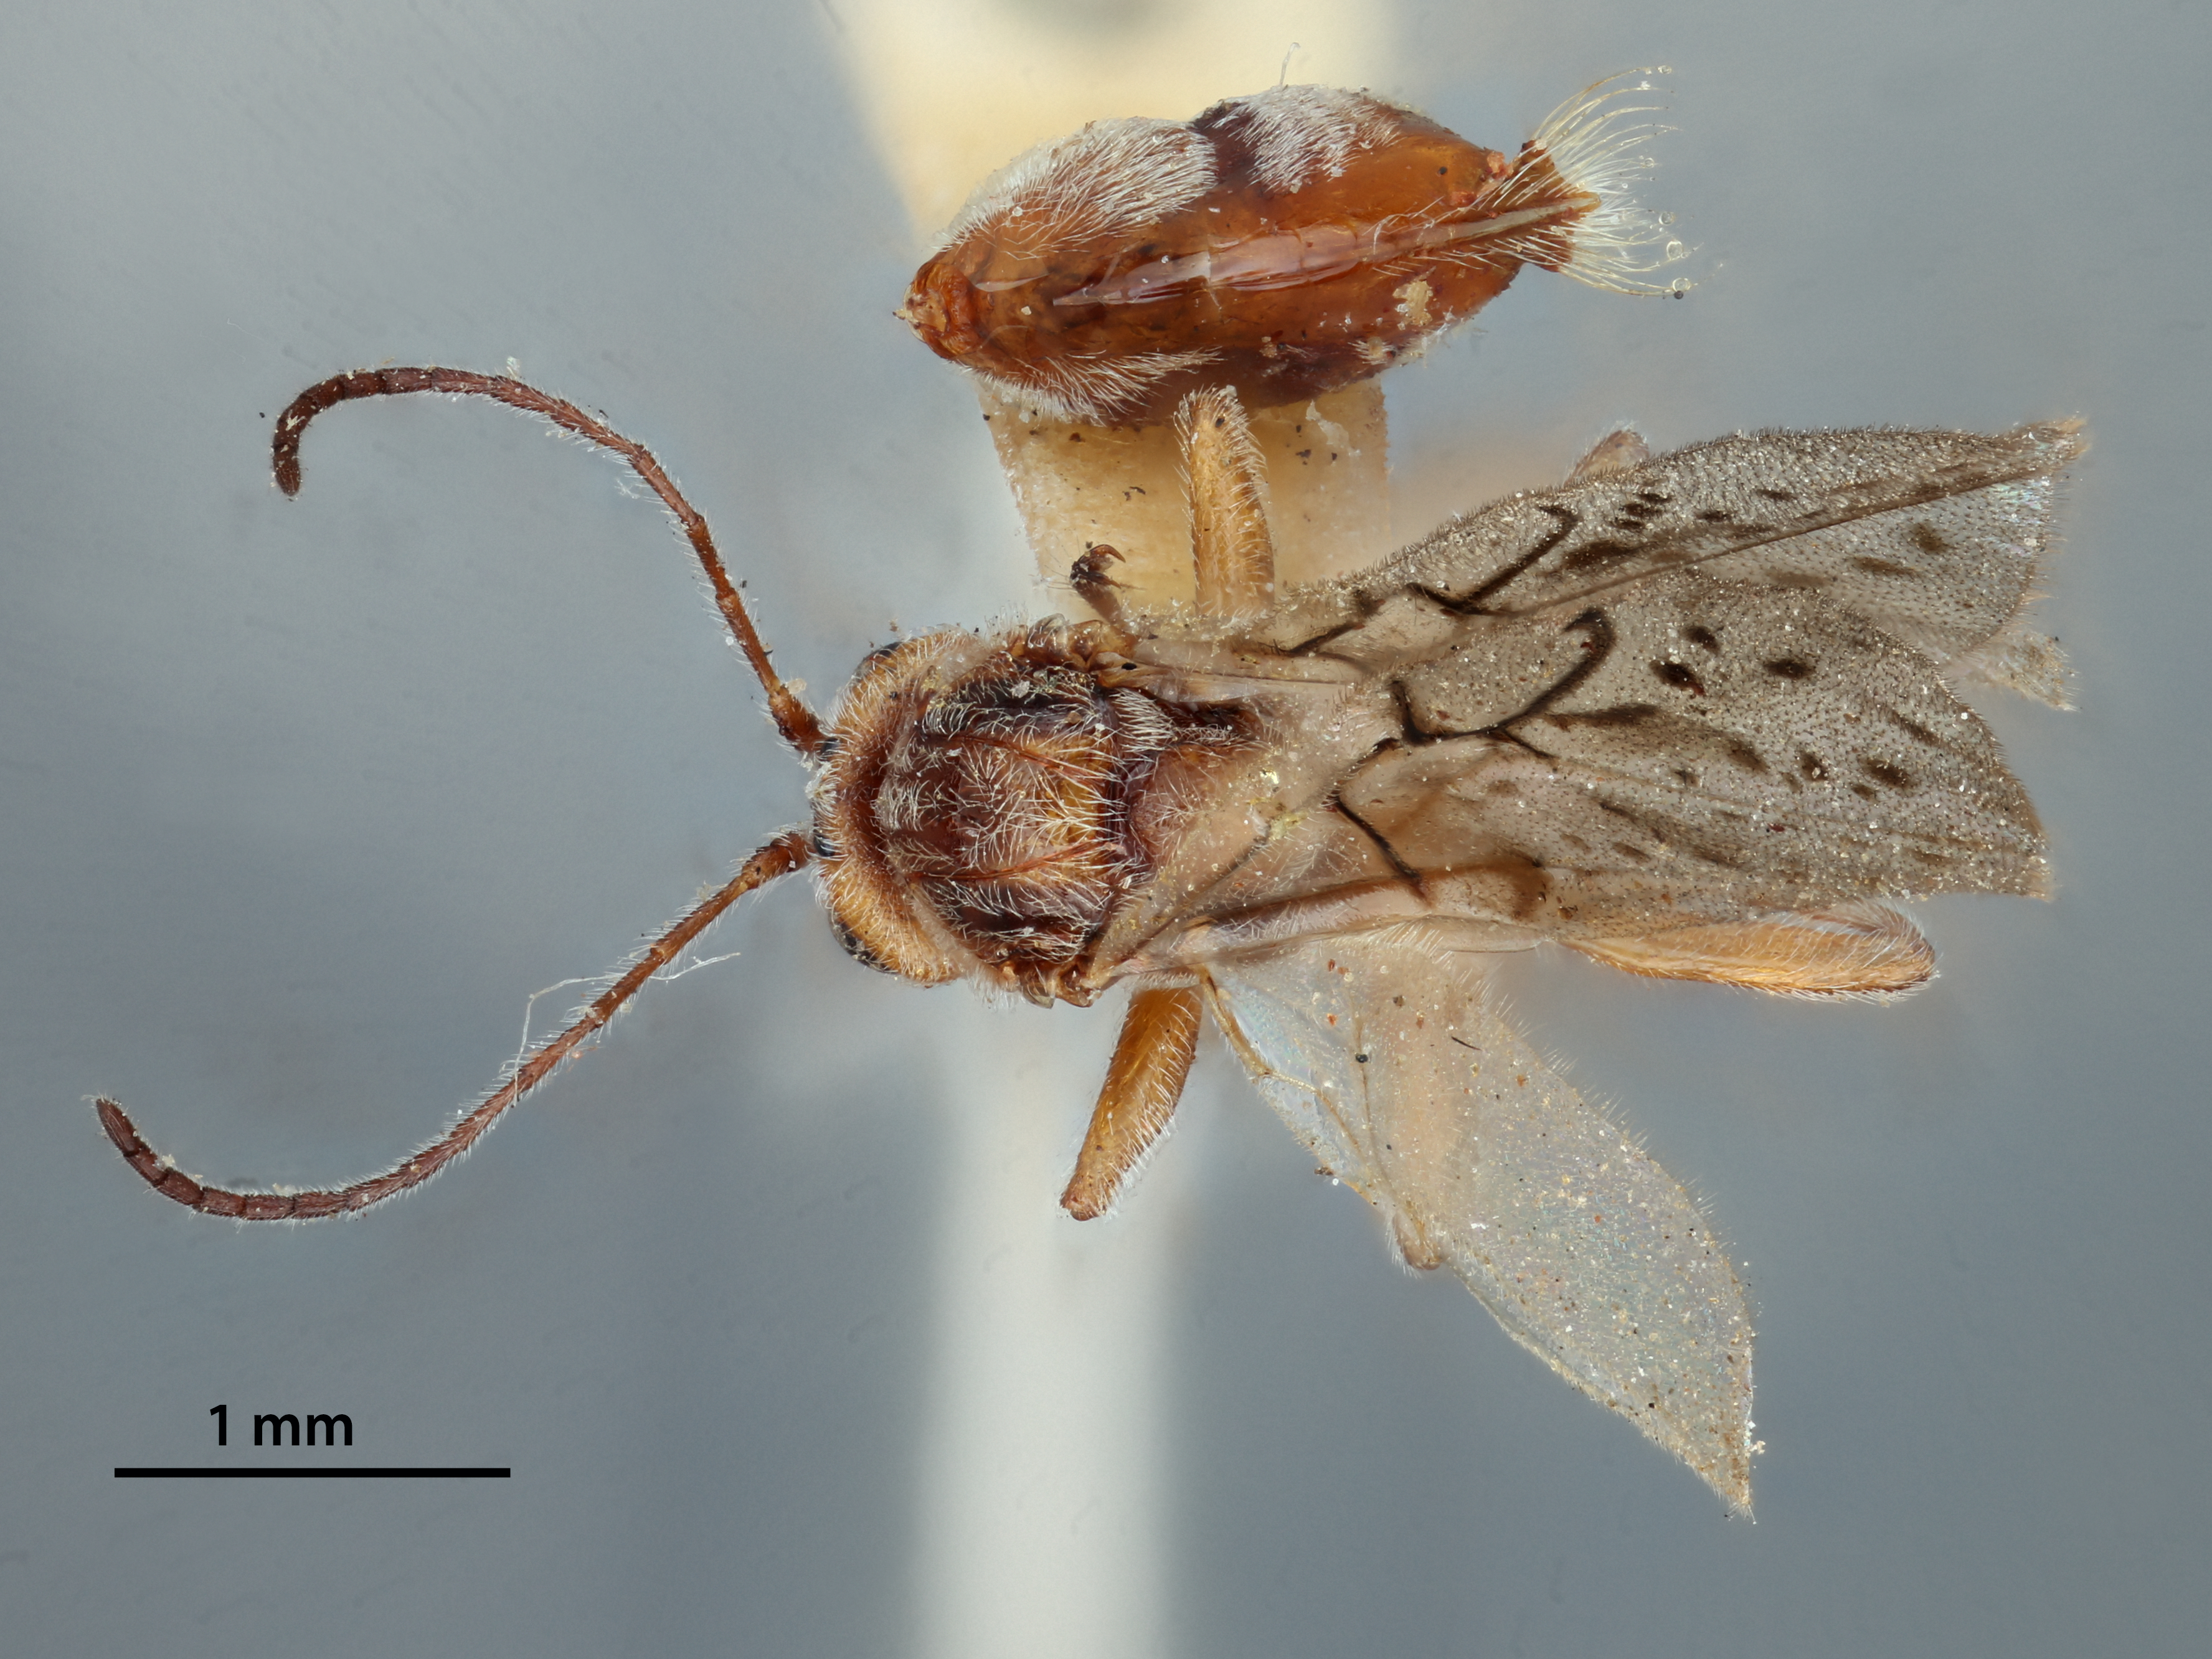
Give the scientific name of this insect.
Dryophanta multipunctata
